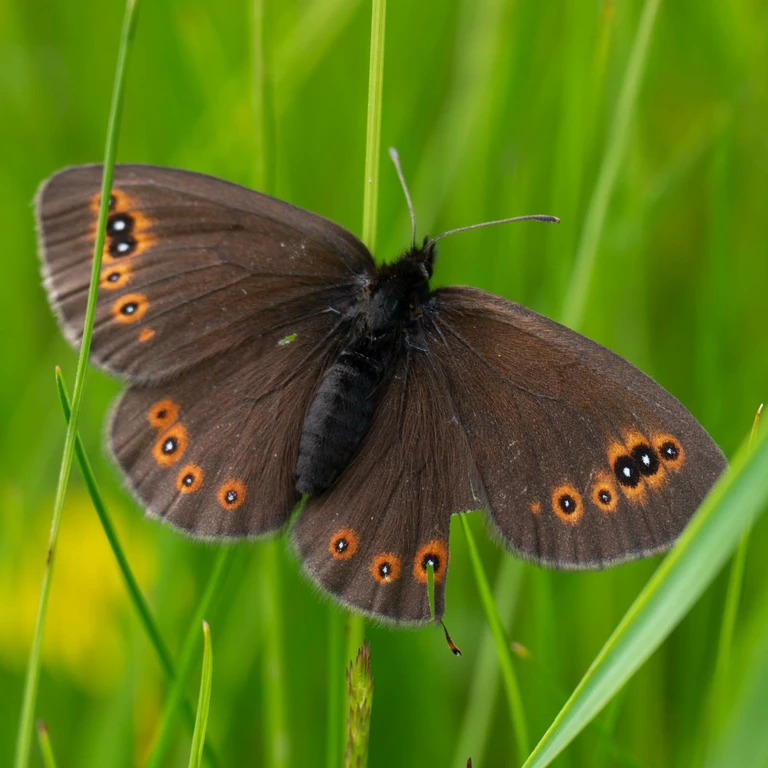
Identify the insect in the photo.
Erebia medusa
